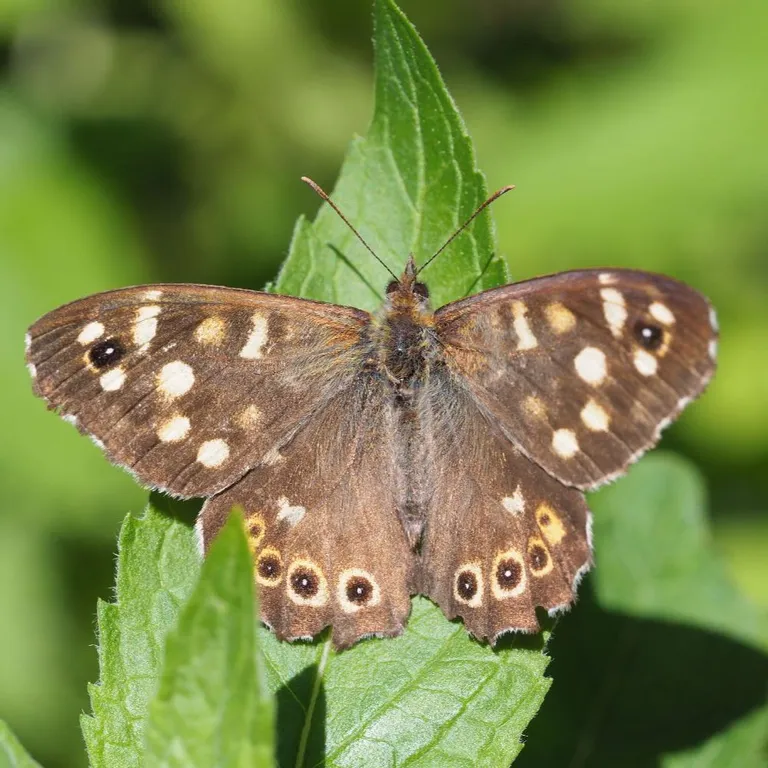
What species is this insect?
Pararge aegeria
